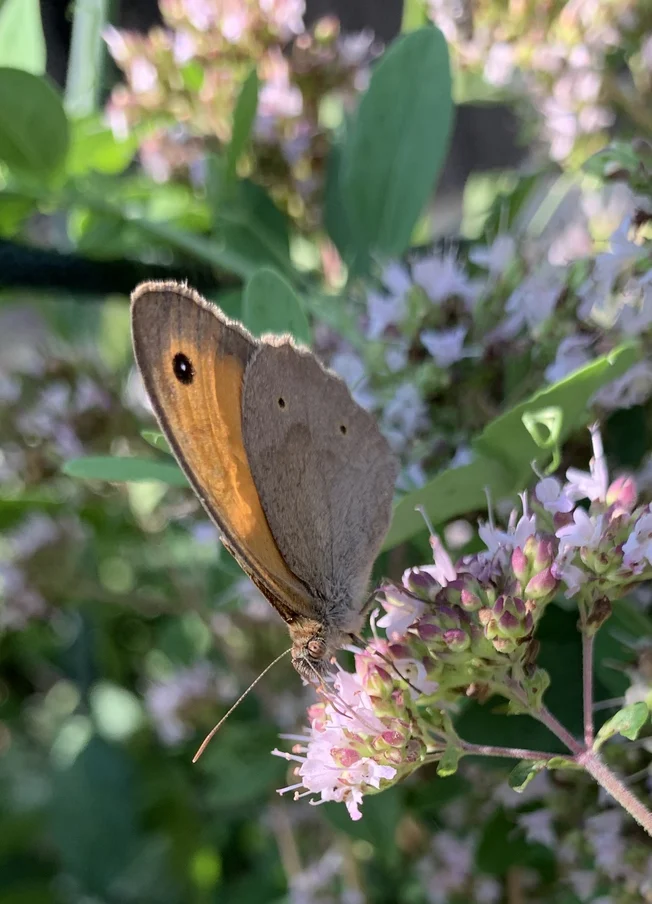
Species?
Maniola jurtina
